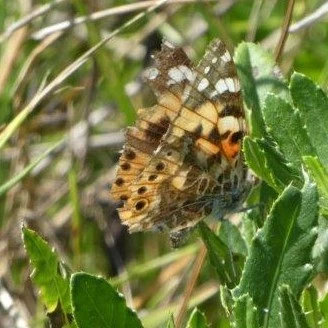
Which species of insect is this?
Vanessa cardui
